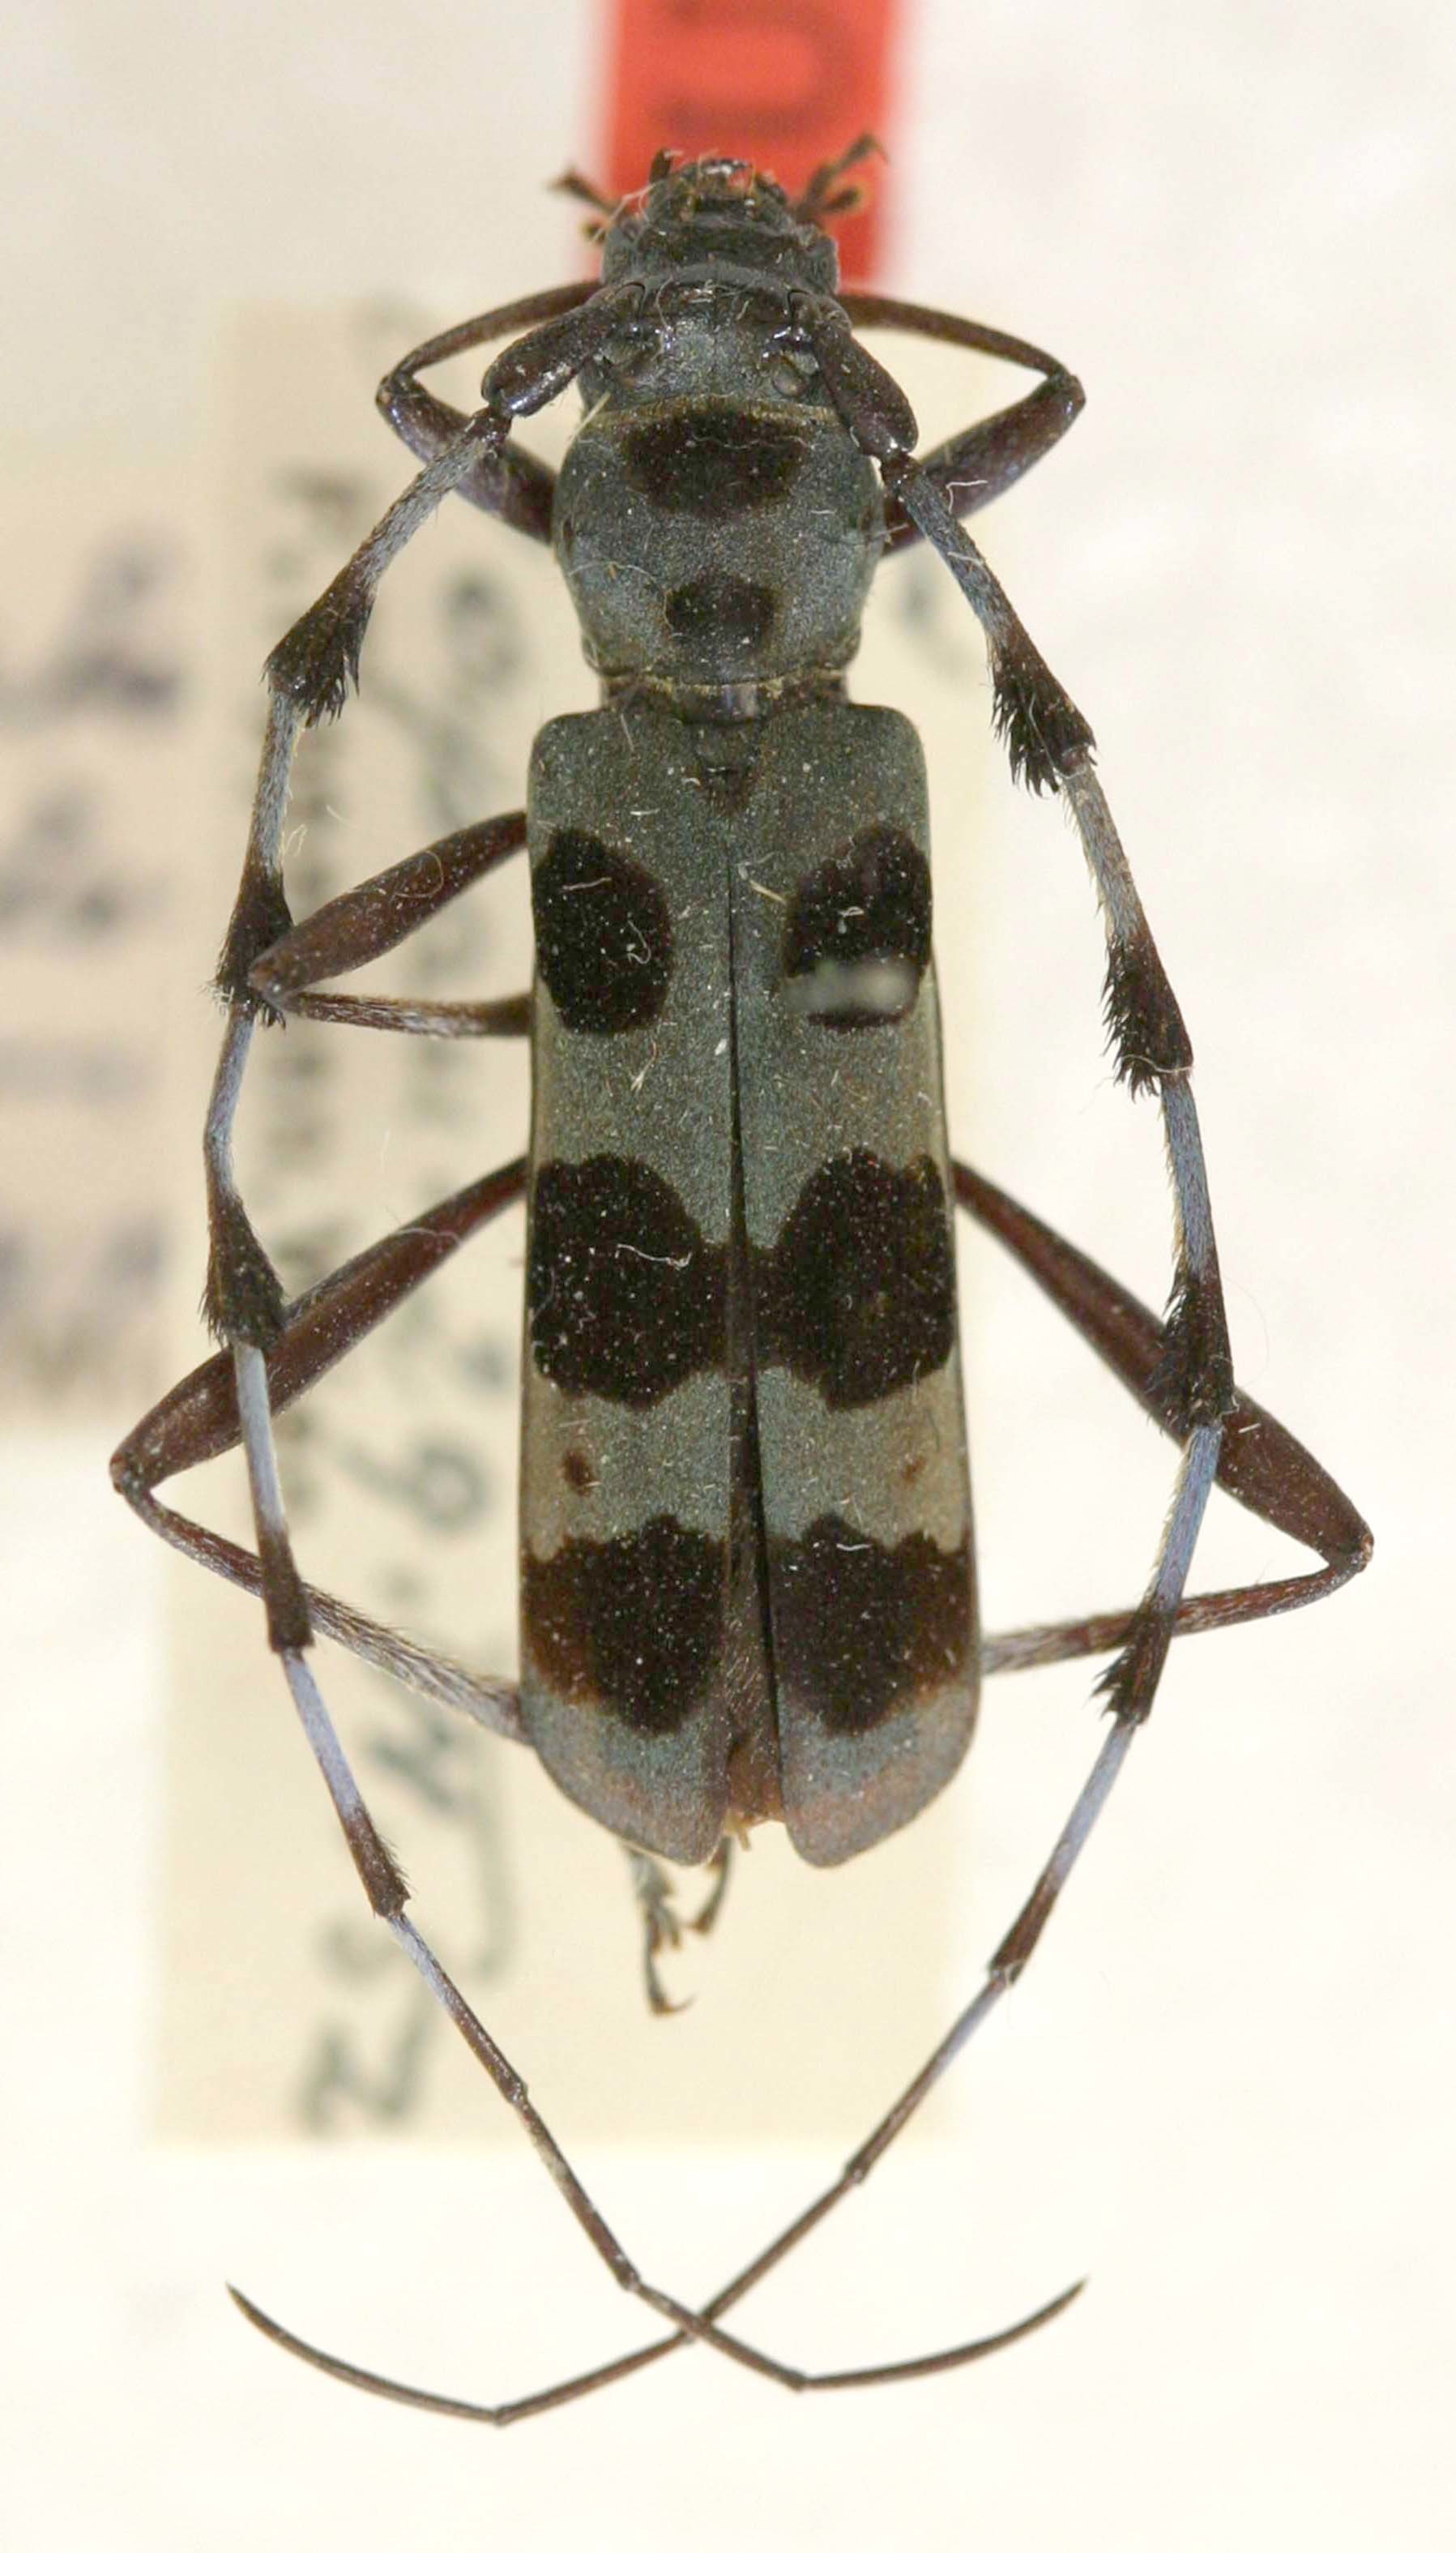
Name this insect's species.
Rosalia batesi
